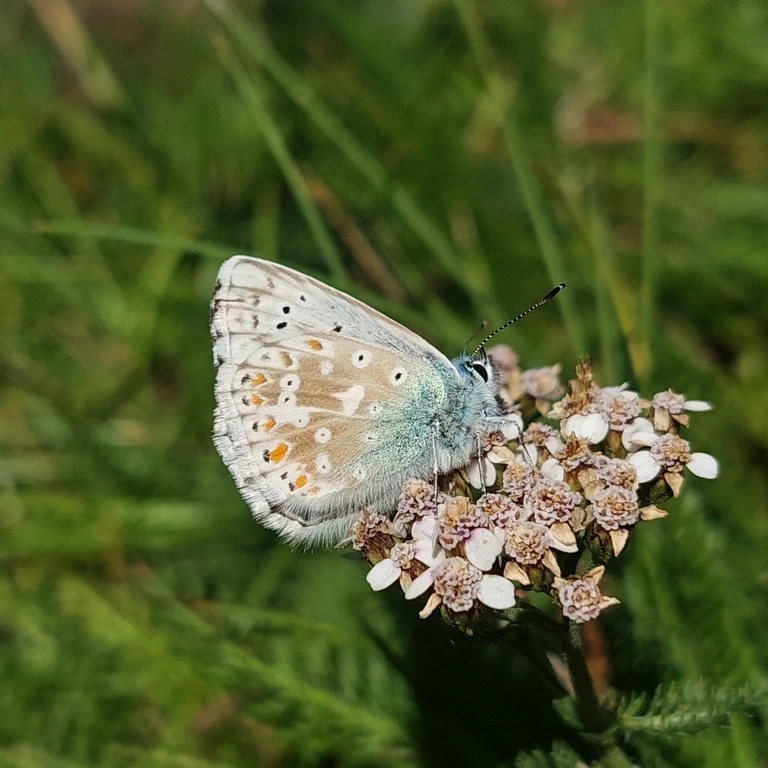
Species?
Lysandra coridon
